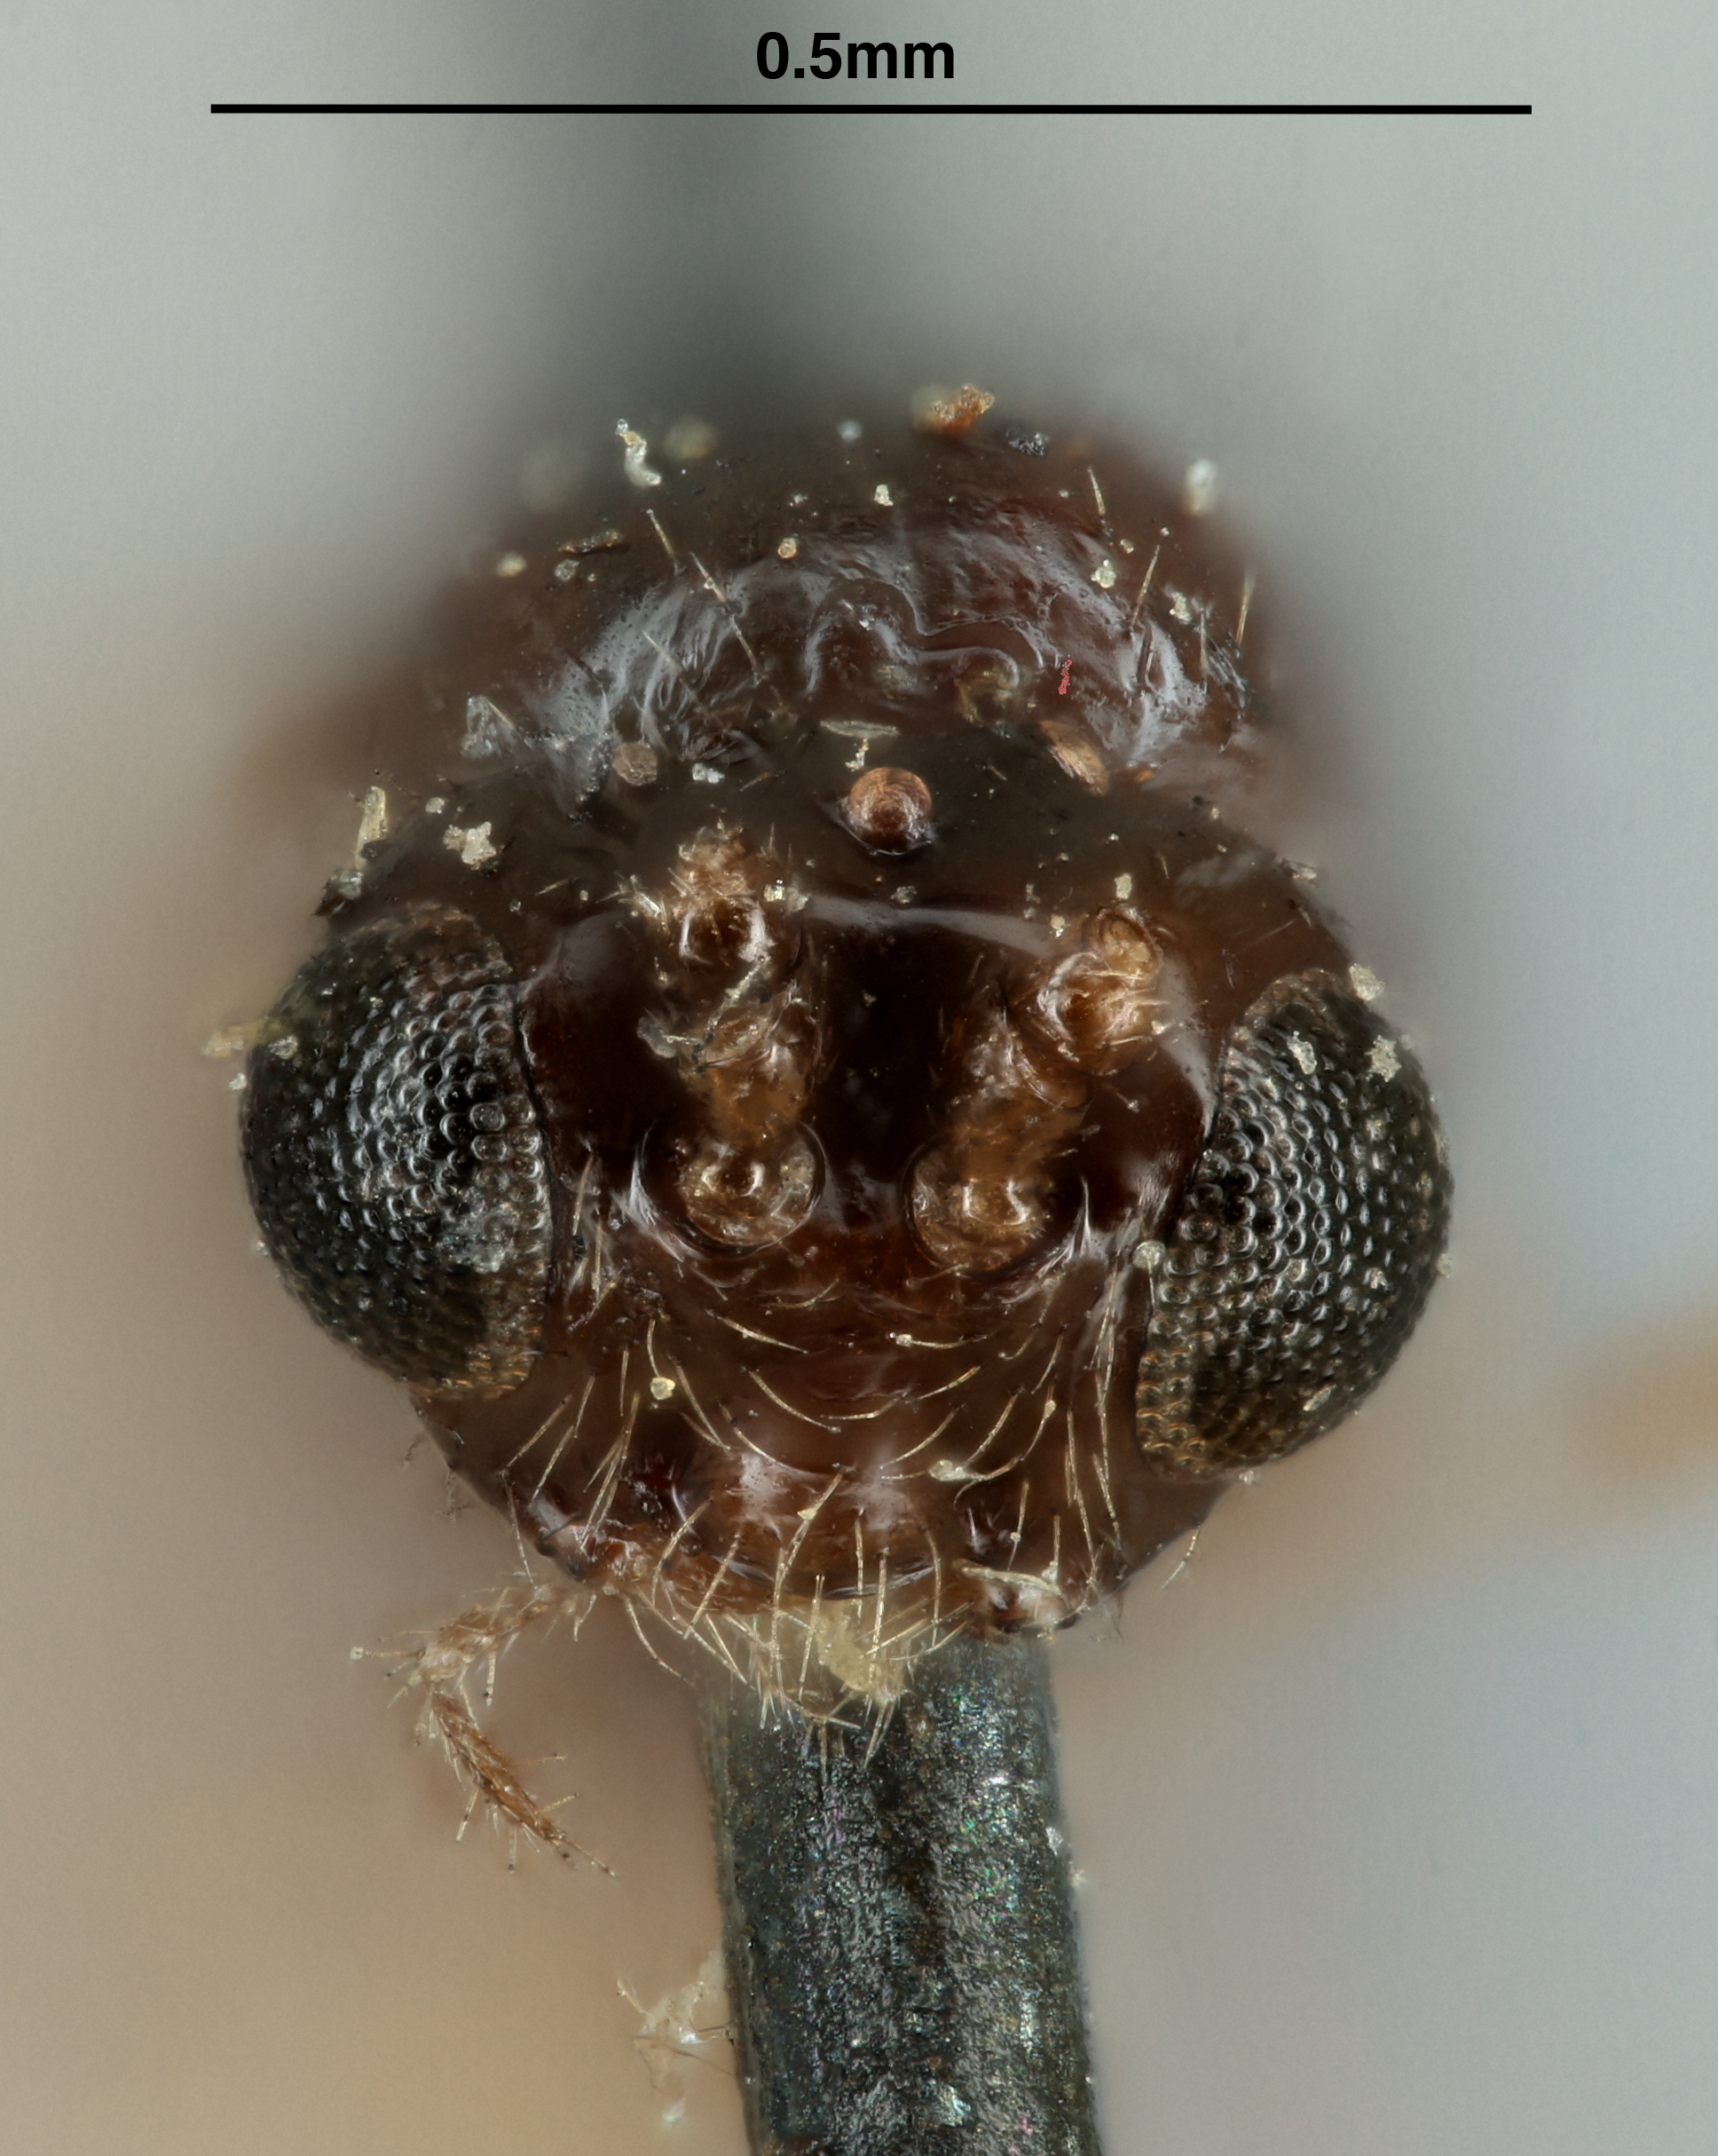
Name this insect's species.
Lysiphlebus piceiventris
